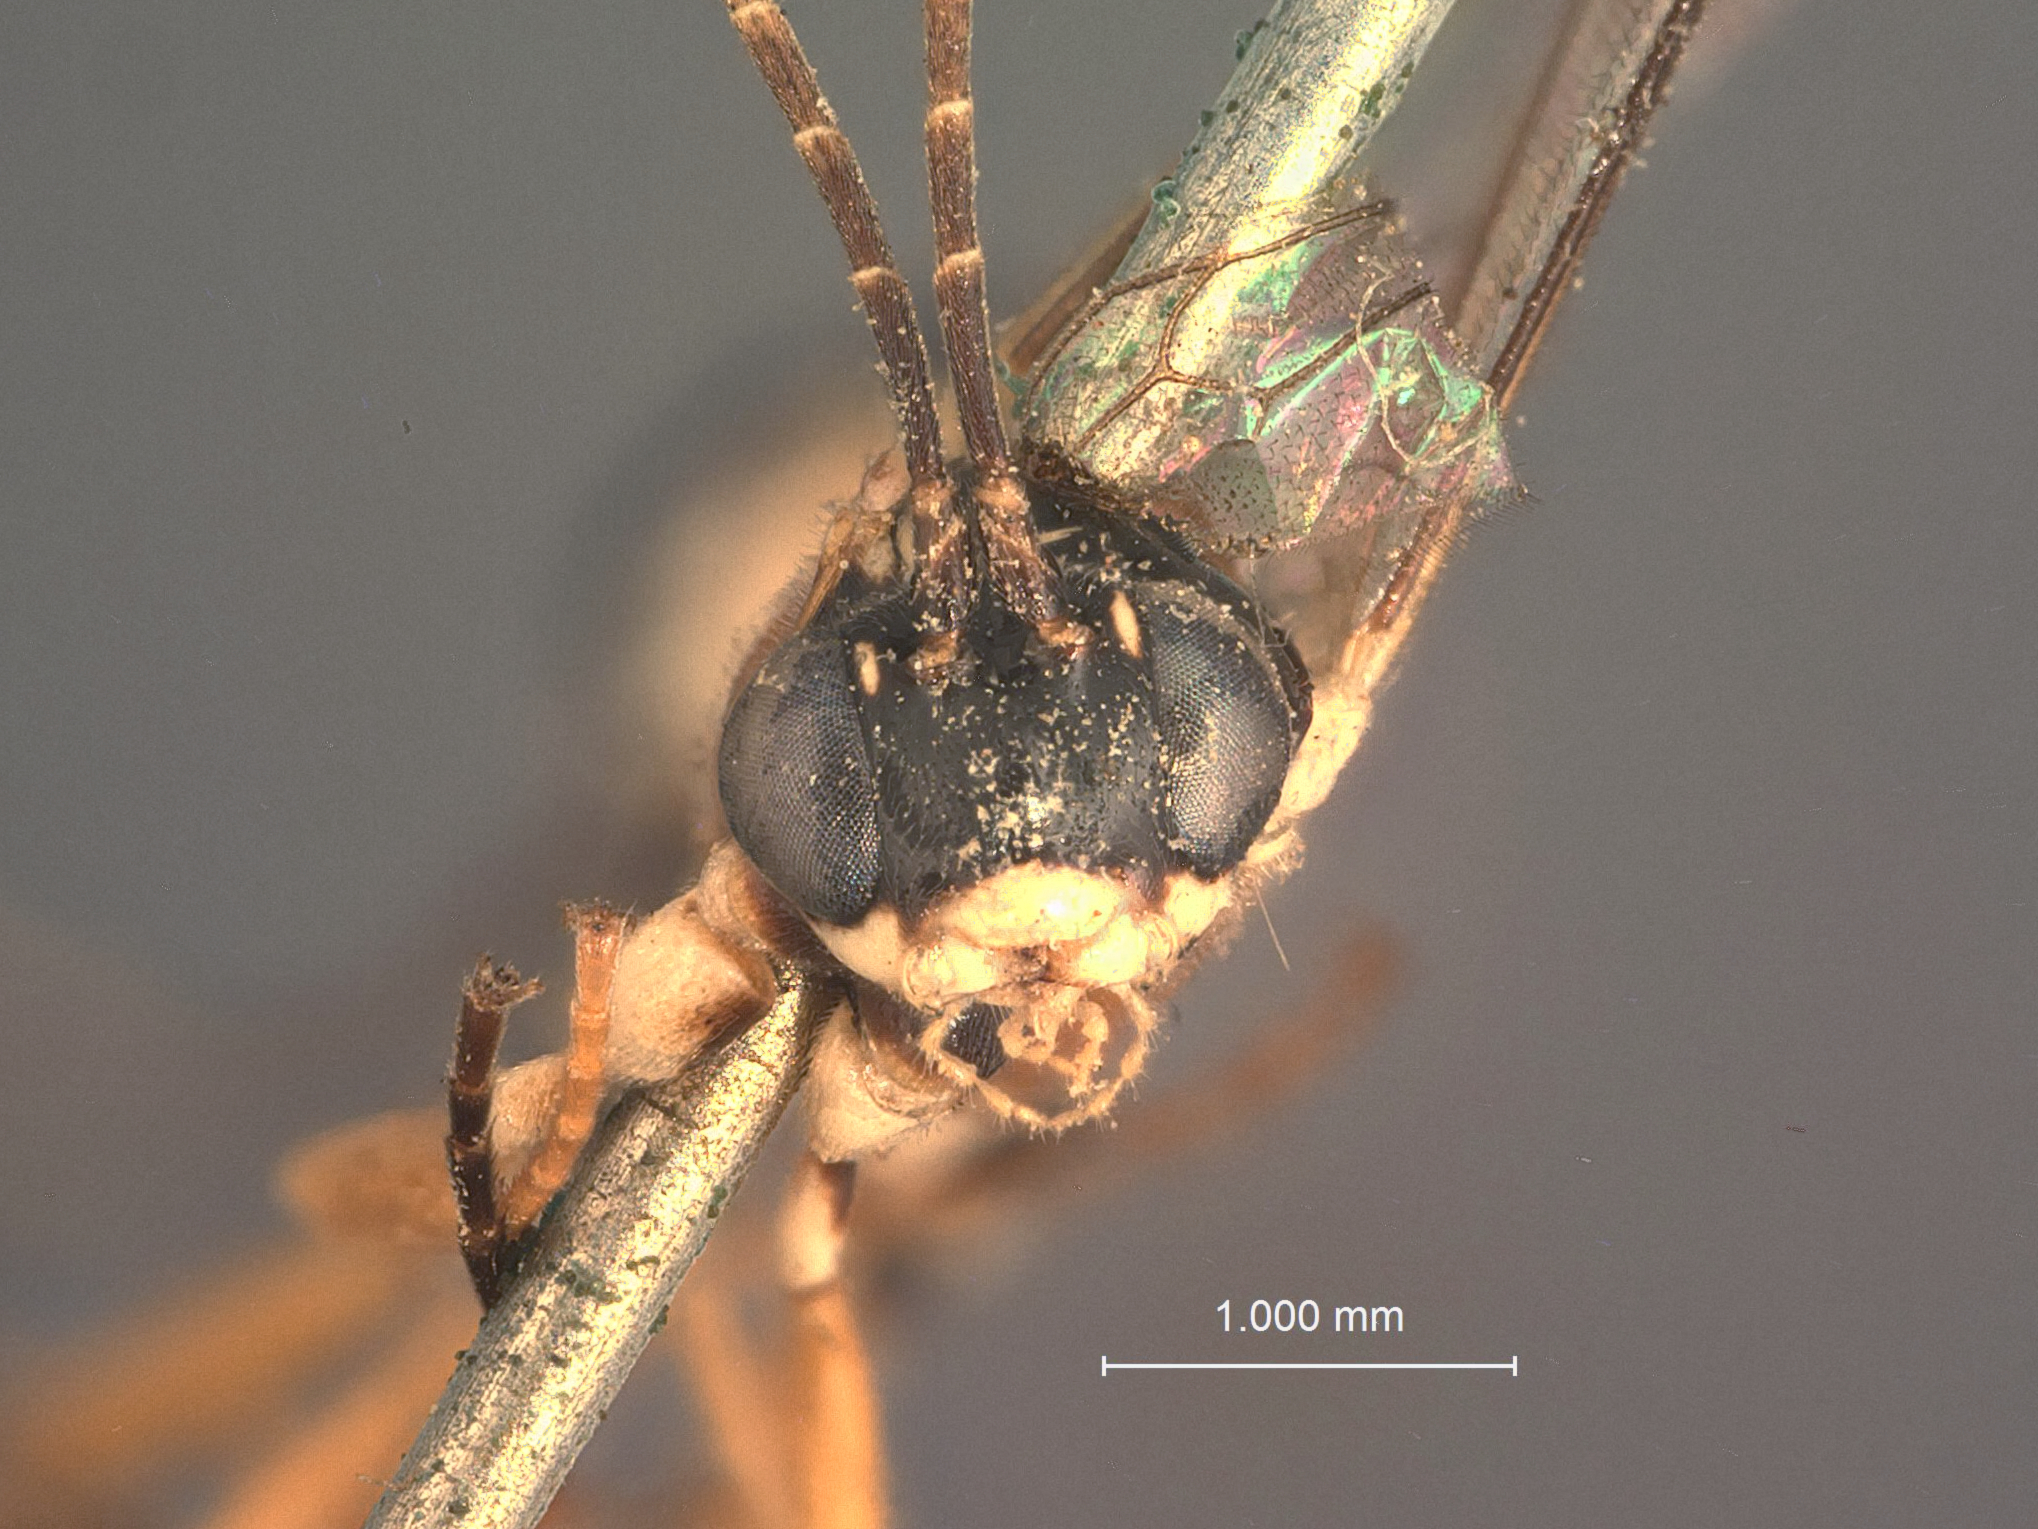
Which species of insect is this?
Asphragis pulcherrimus
